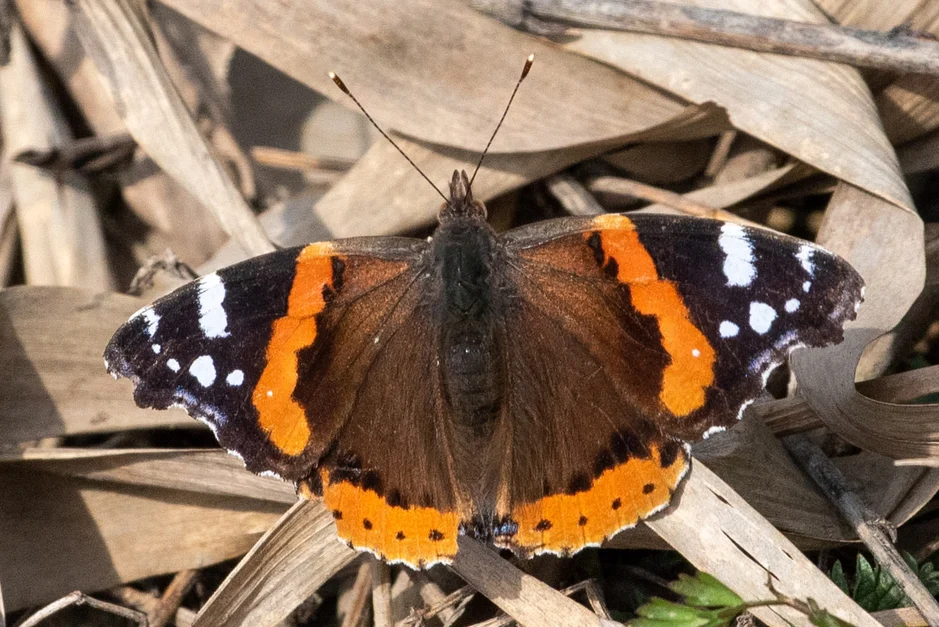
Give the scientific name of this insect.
Vanessa atalanta
